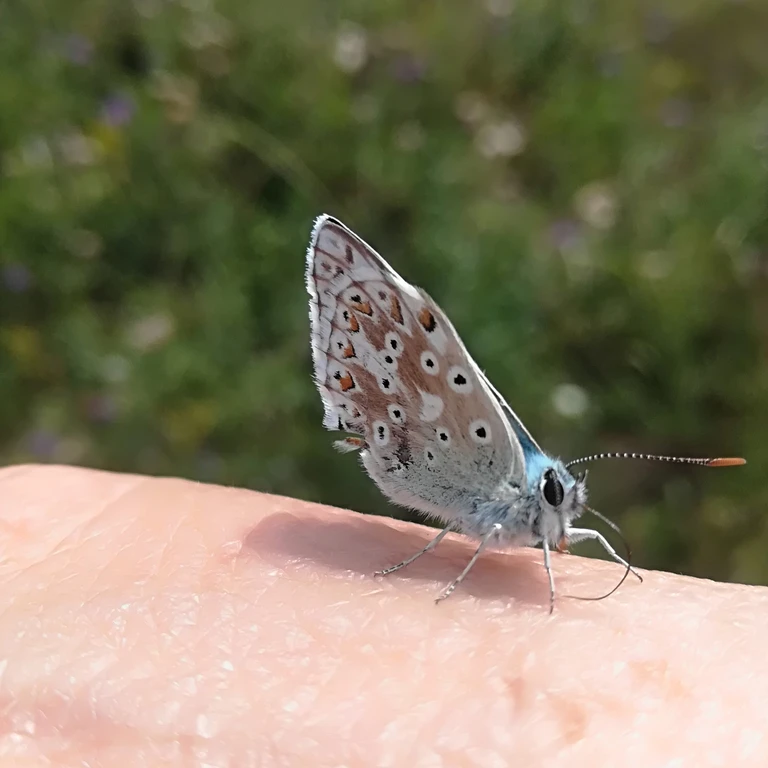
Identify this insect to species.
Lysandra coridon
